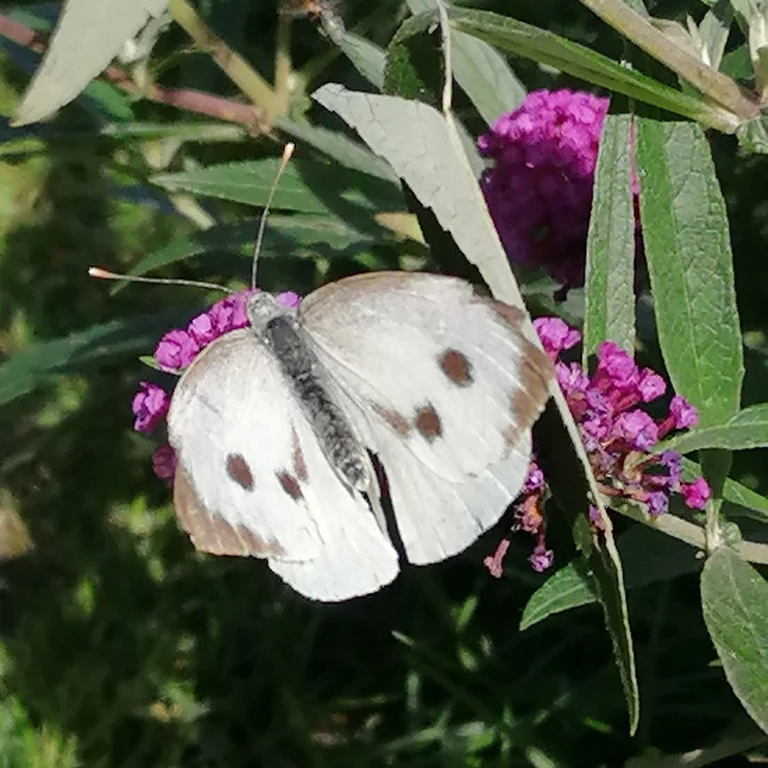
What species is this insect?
Pieris brassicae
